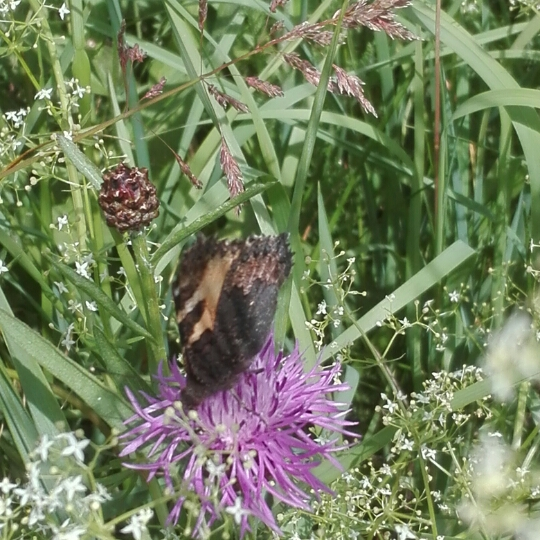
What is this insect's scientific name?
Aglais urticae
